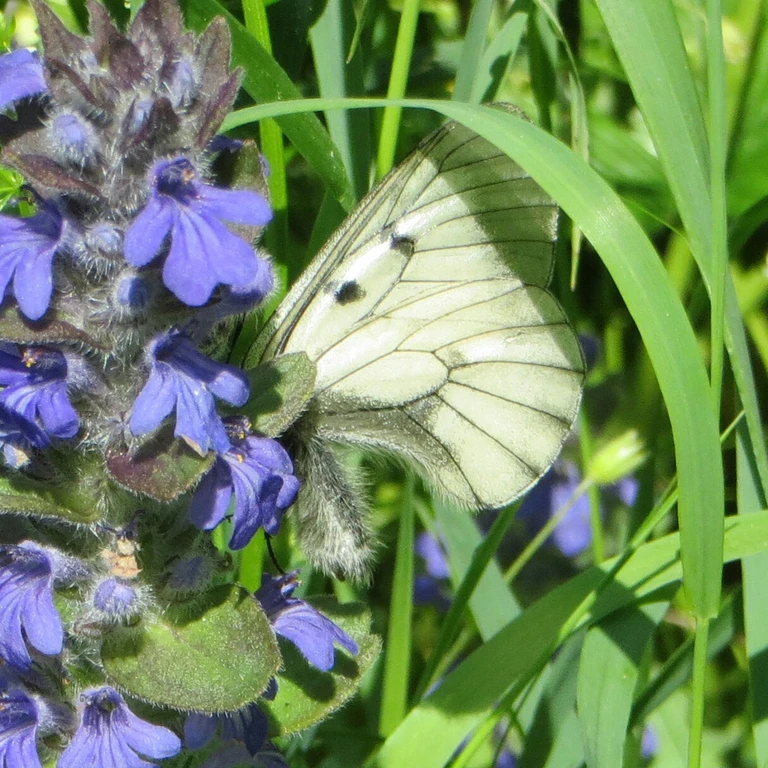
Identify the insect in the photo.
Parnassius mnemosyne
